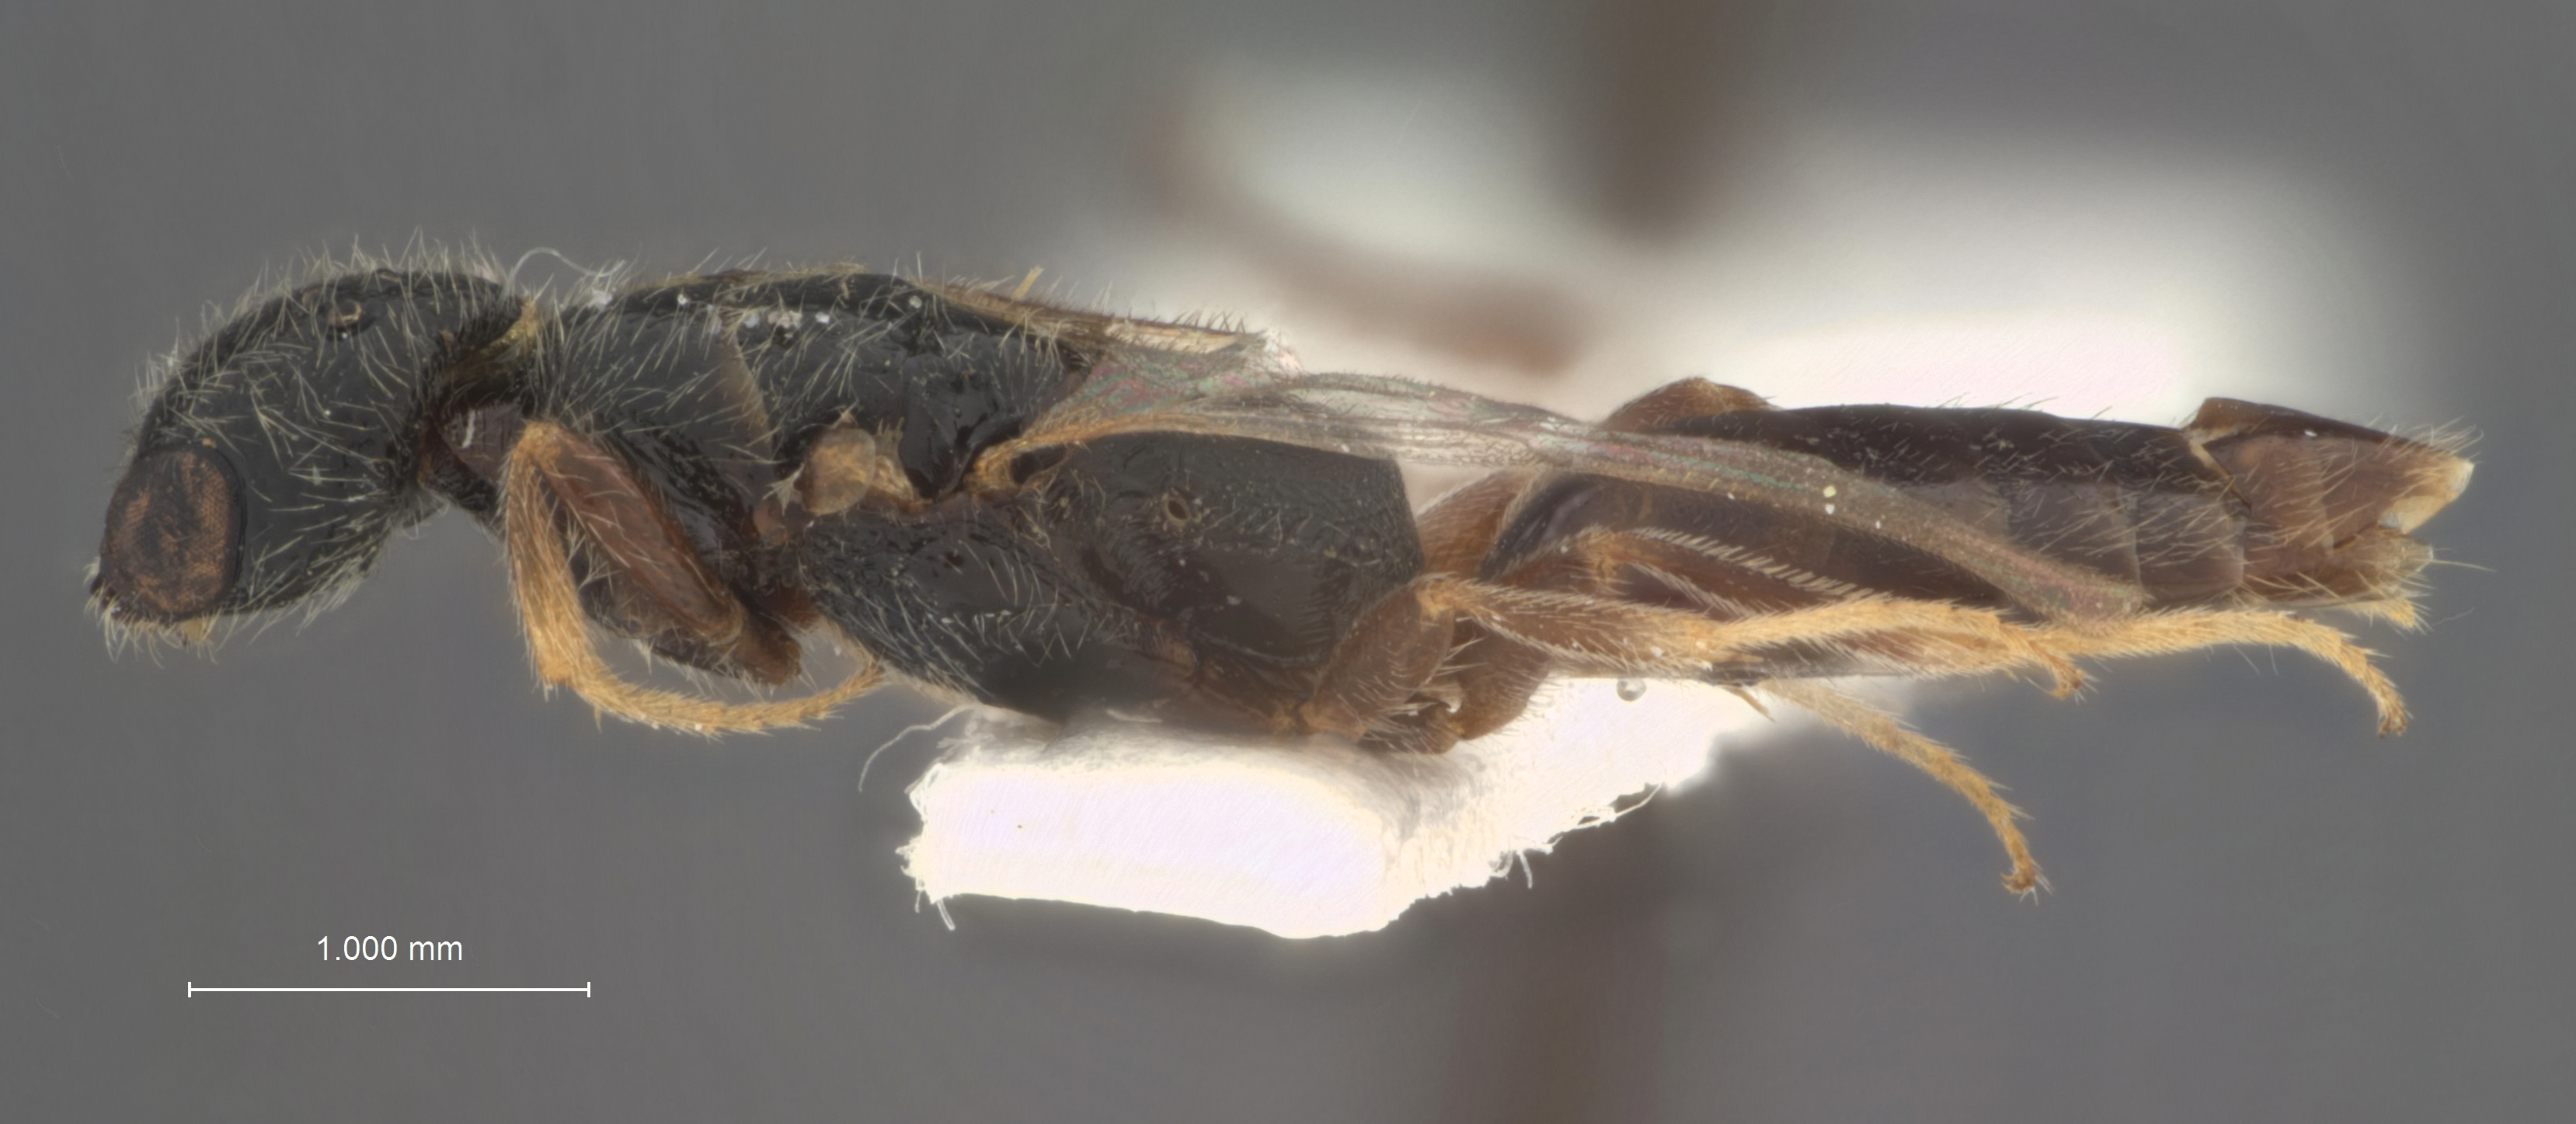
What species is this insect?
Pseudisobrachium dalmati
